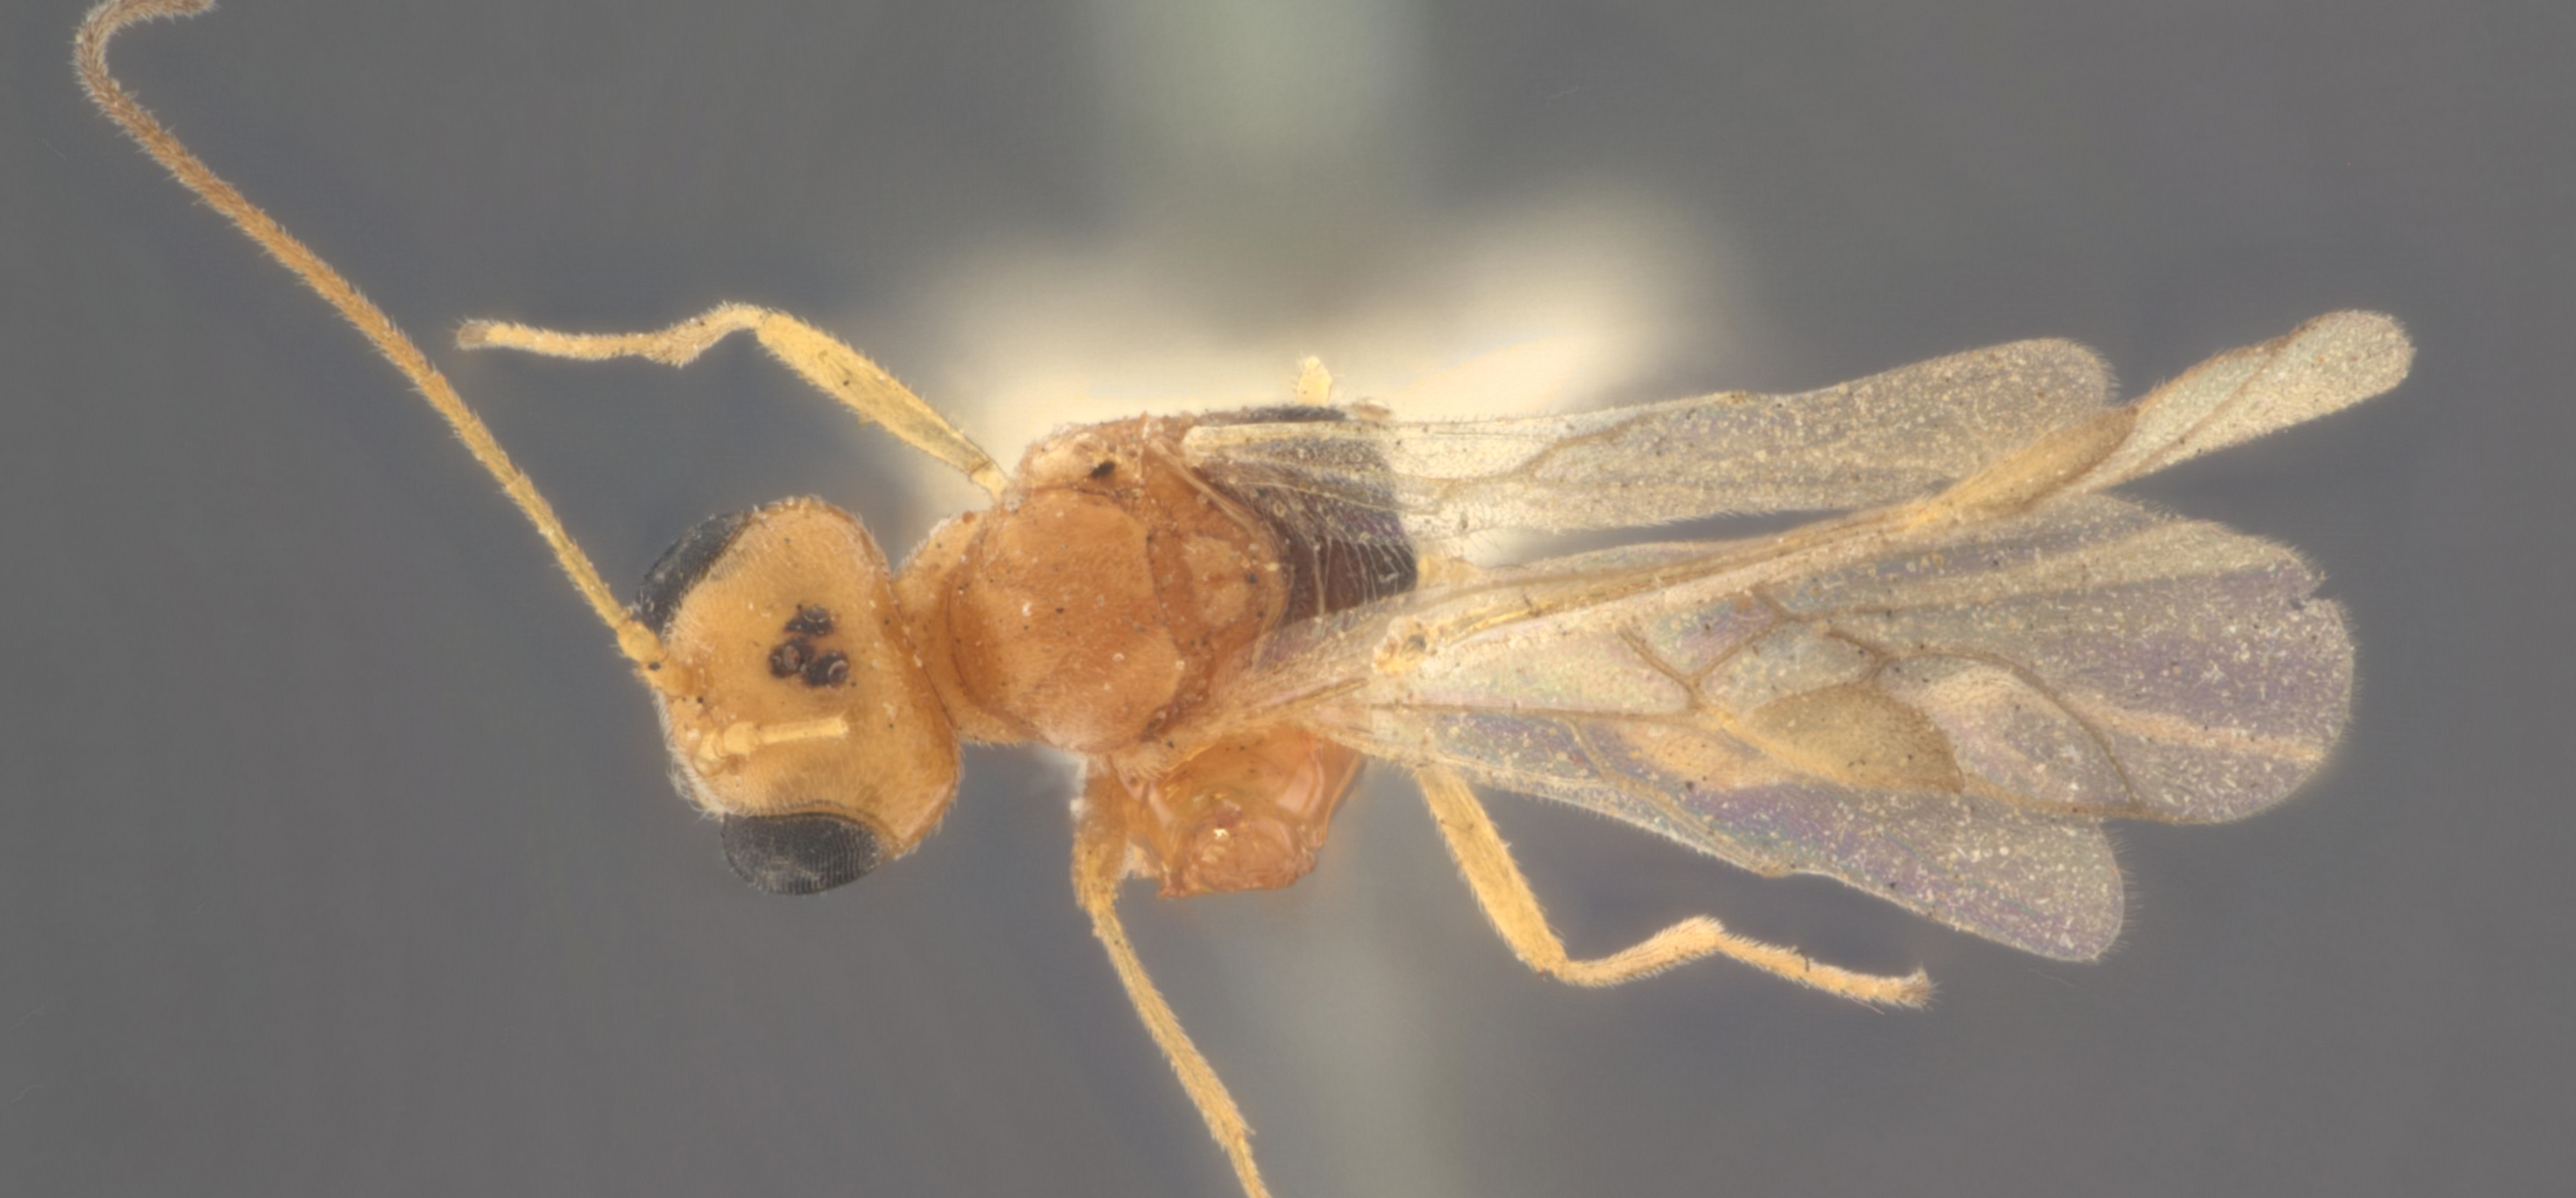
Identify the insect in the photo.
Wesmaelia americana
